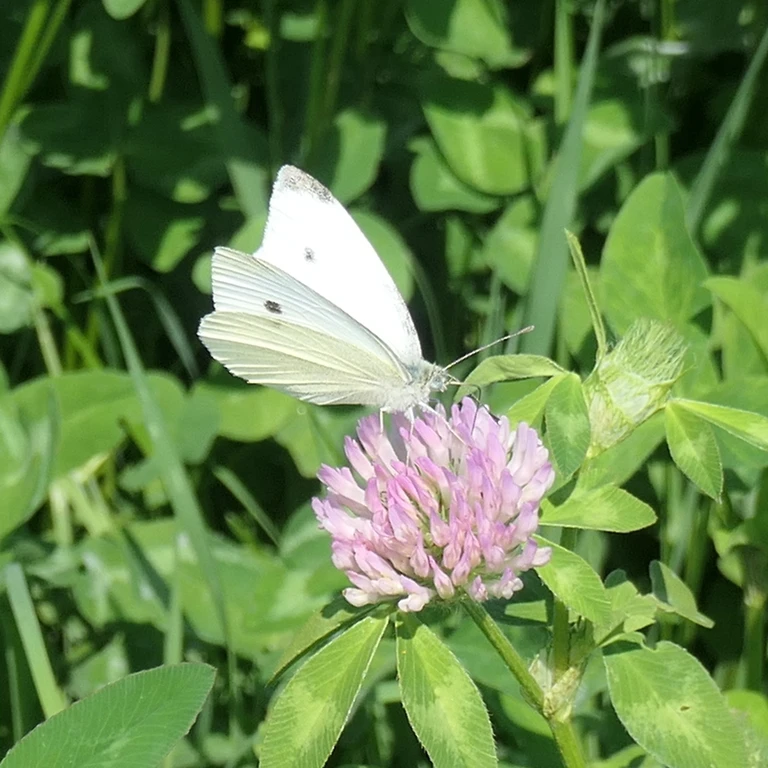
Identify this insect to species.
Pieris rapae
